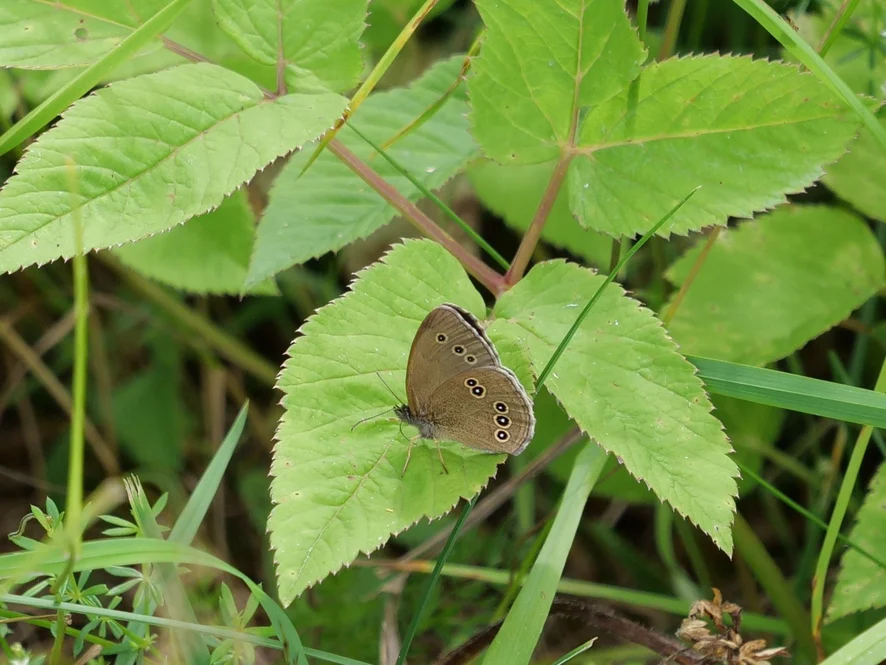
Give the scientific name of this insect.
Aphantopus hyperantus
